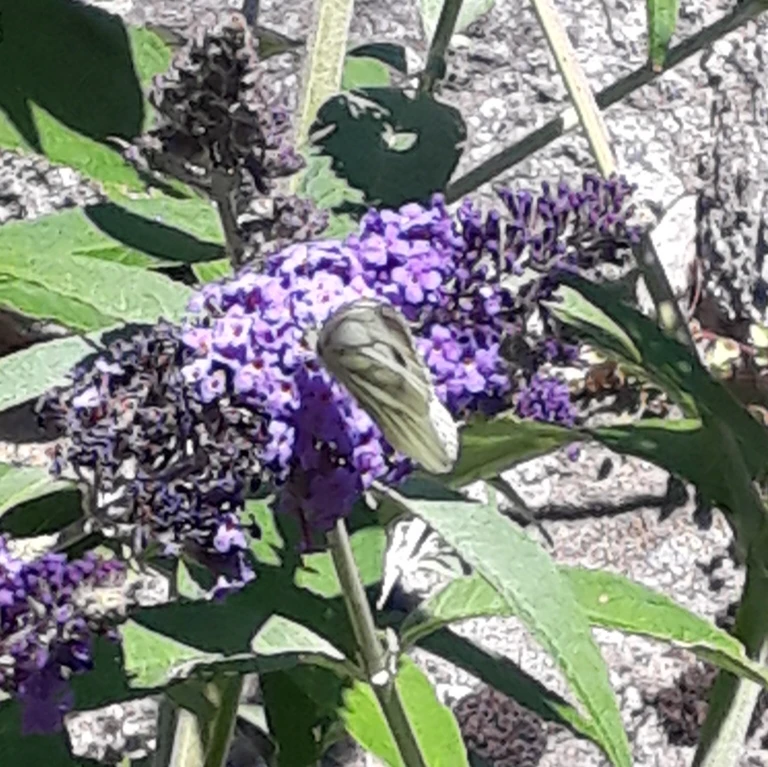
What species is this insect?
Pieris napi
